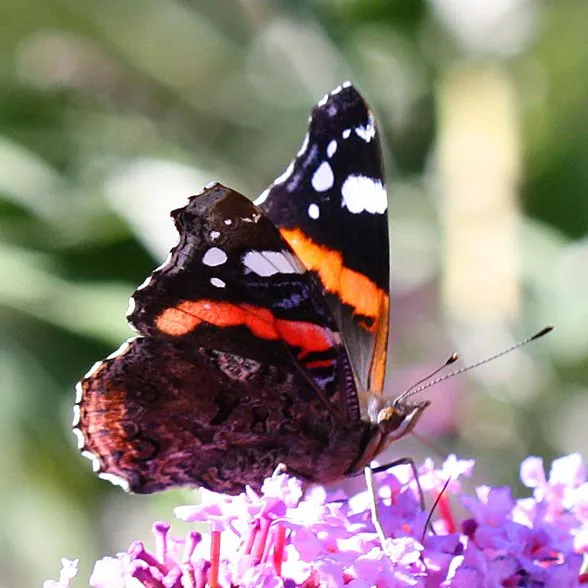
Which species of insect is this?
Vanessa atalanta
